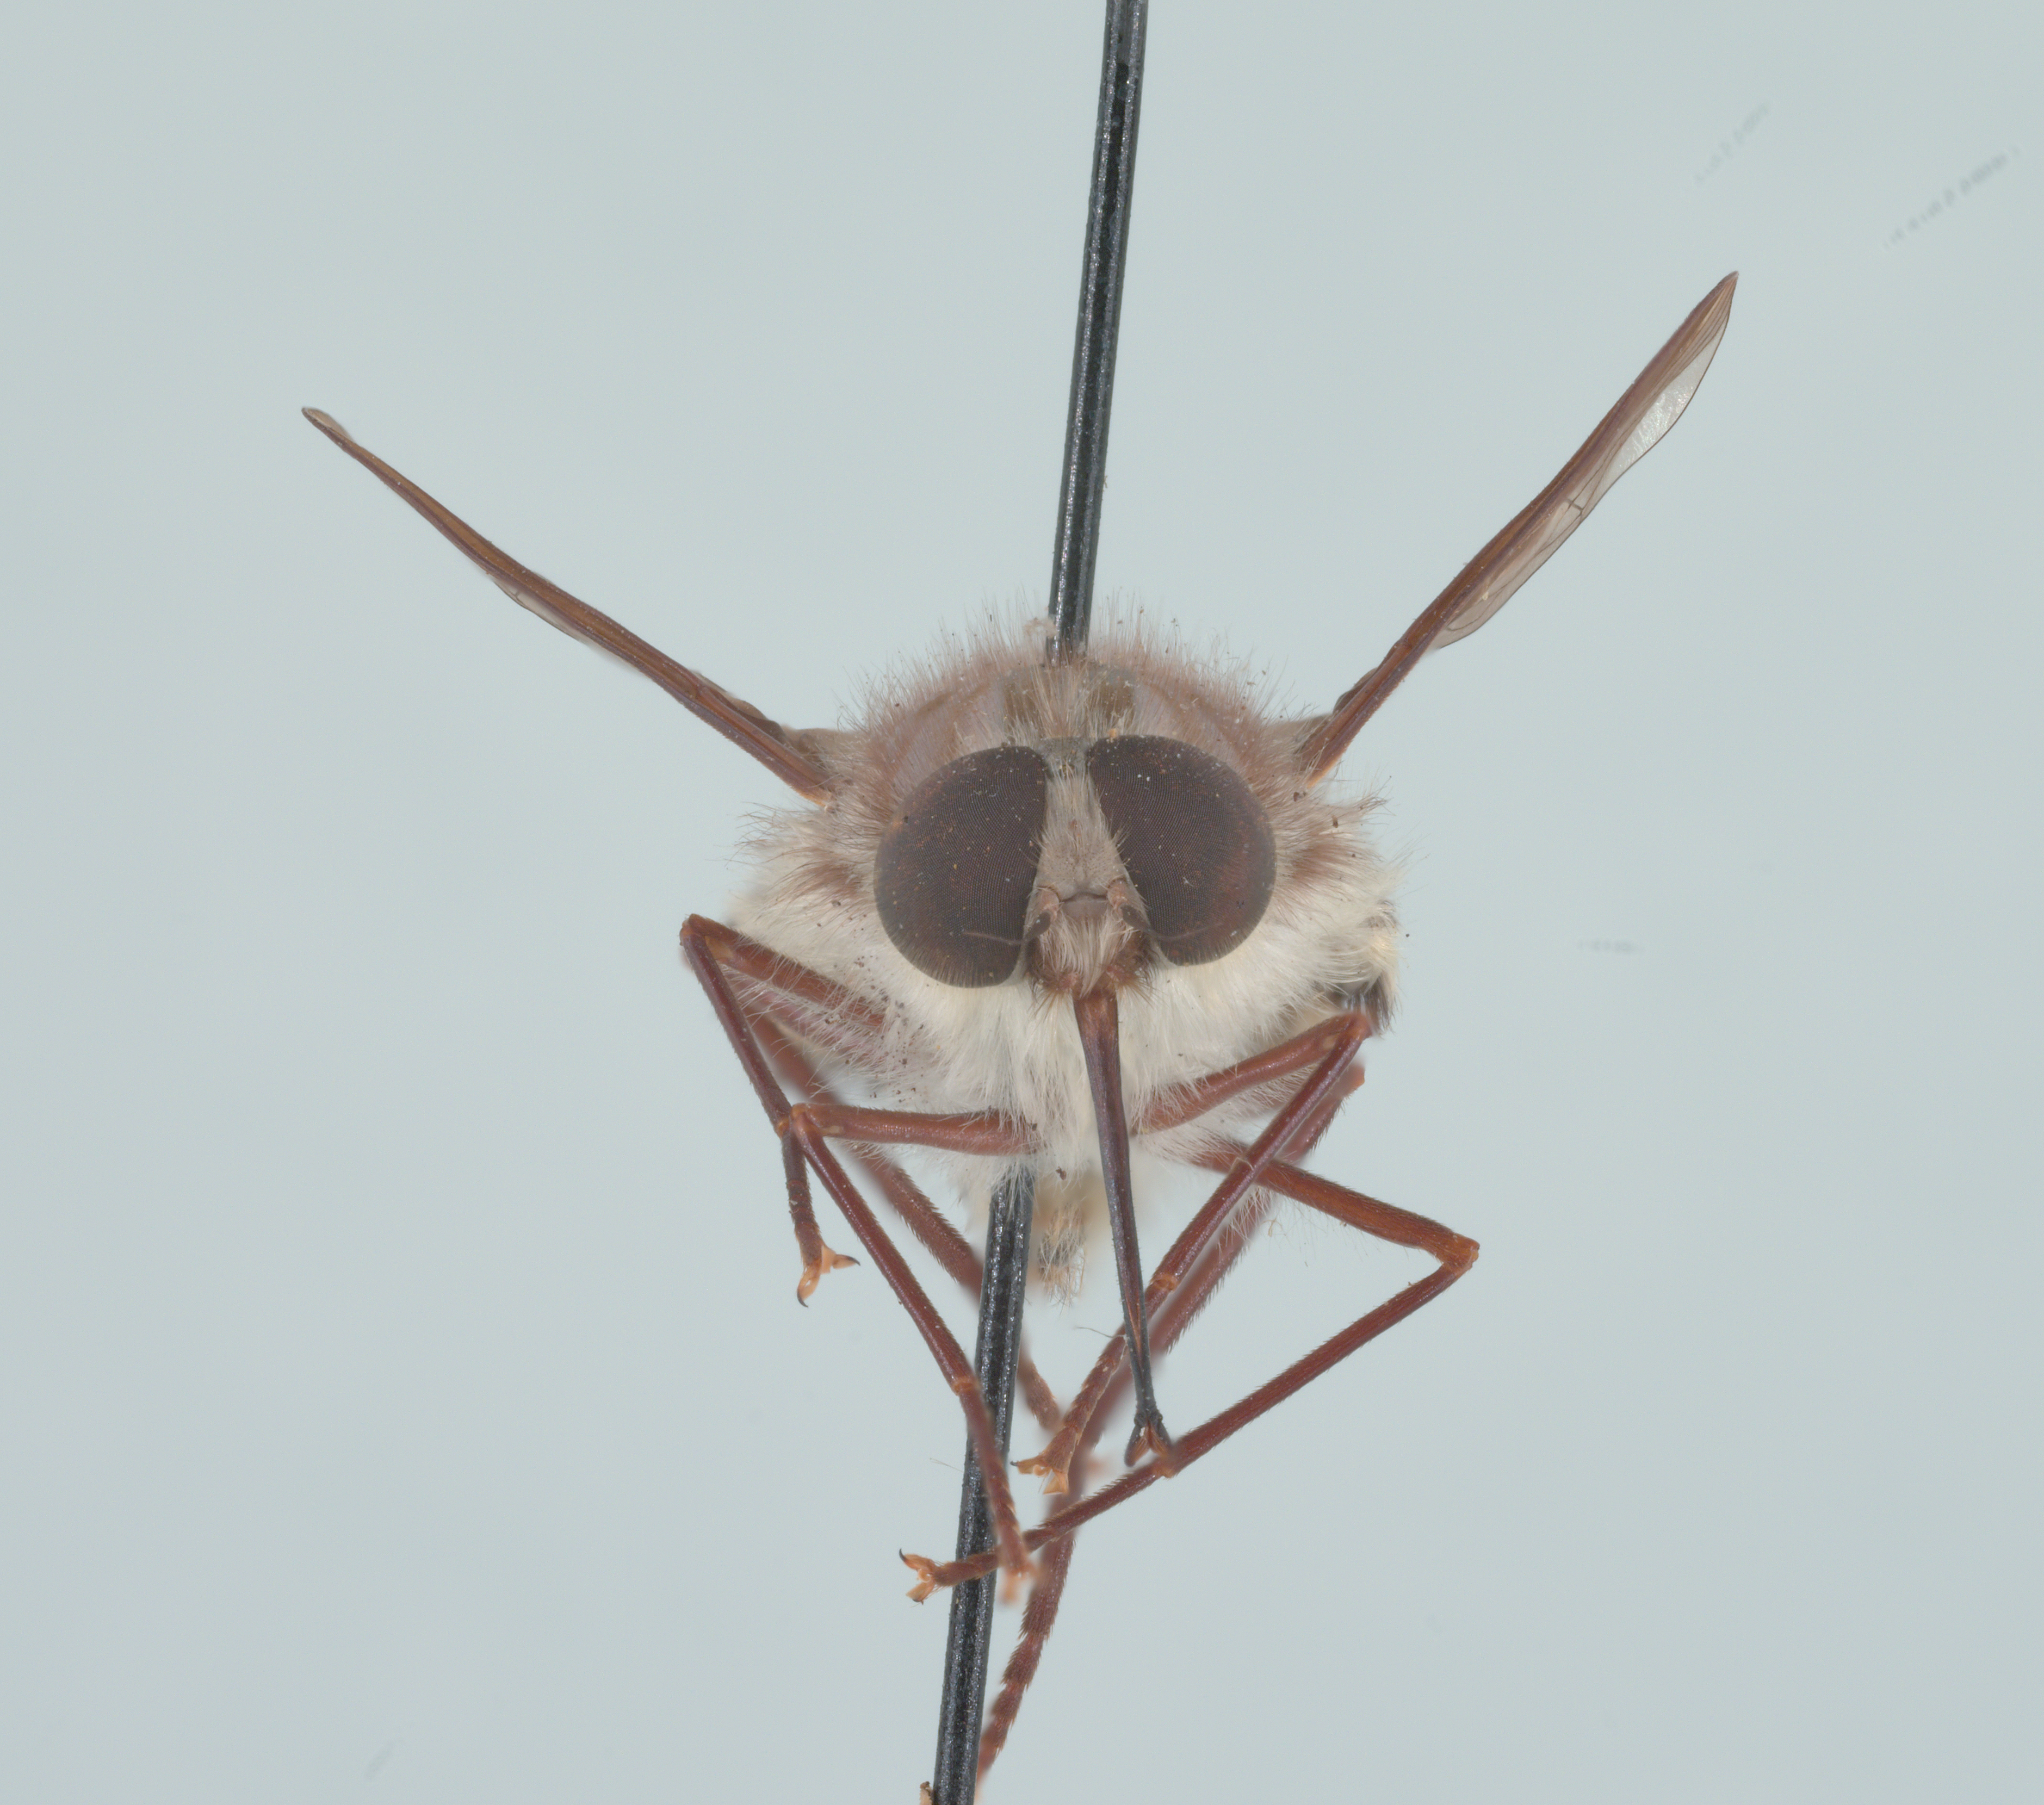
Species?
Trichophthalma niveibarbis
